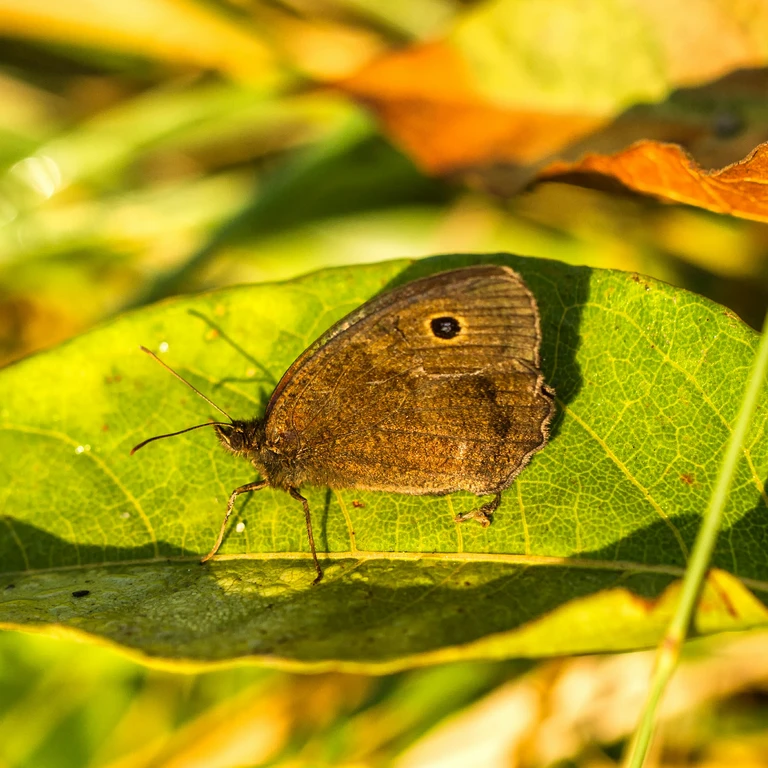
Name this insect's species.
Minois dryas
